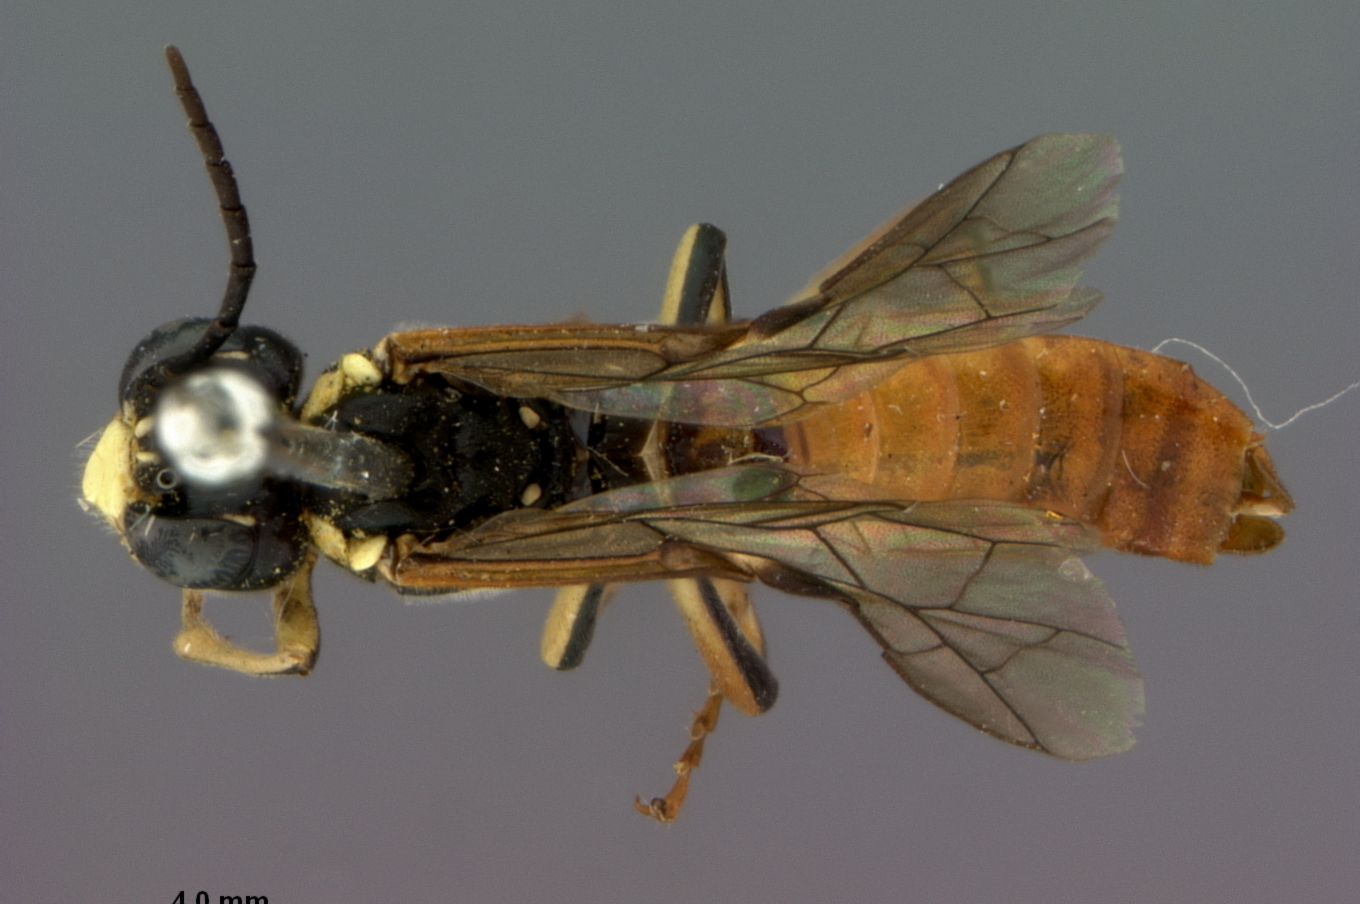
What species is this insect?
Tenthredo divergens
